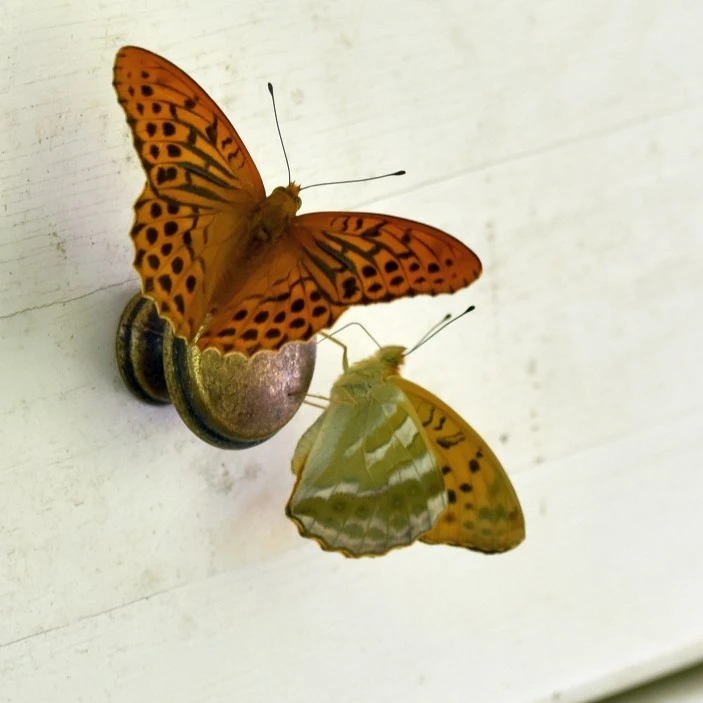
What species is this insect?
Argynnis paphia
